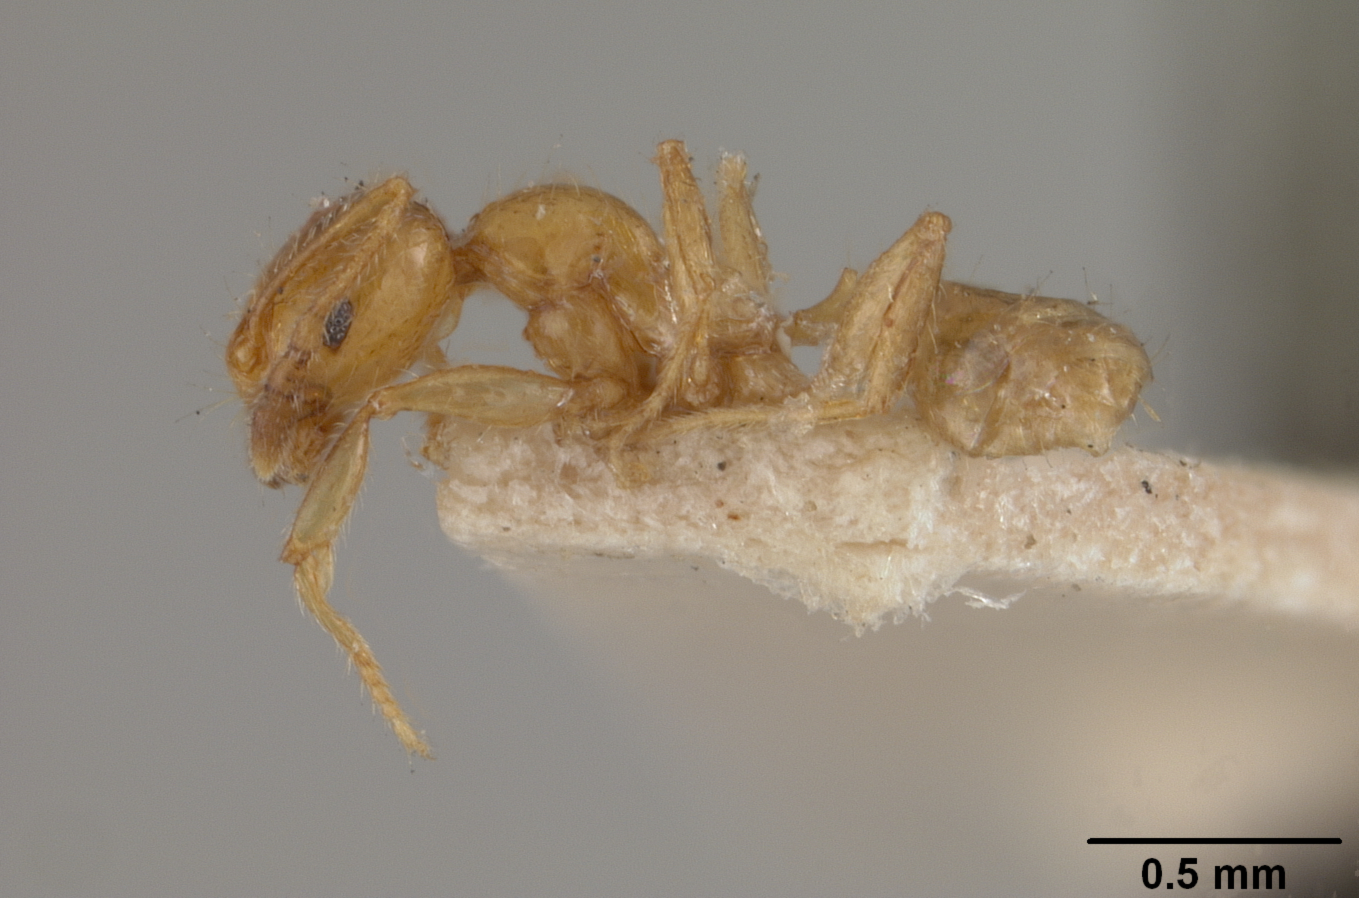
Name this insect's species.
Pheidole subarmata
